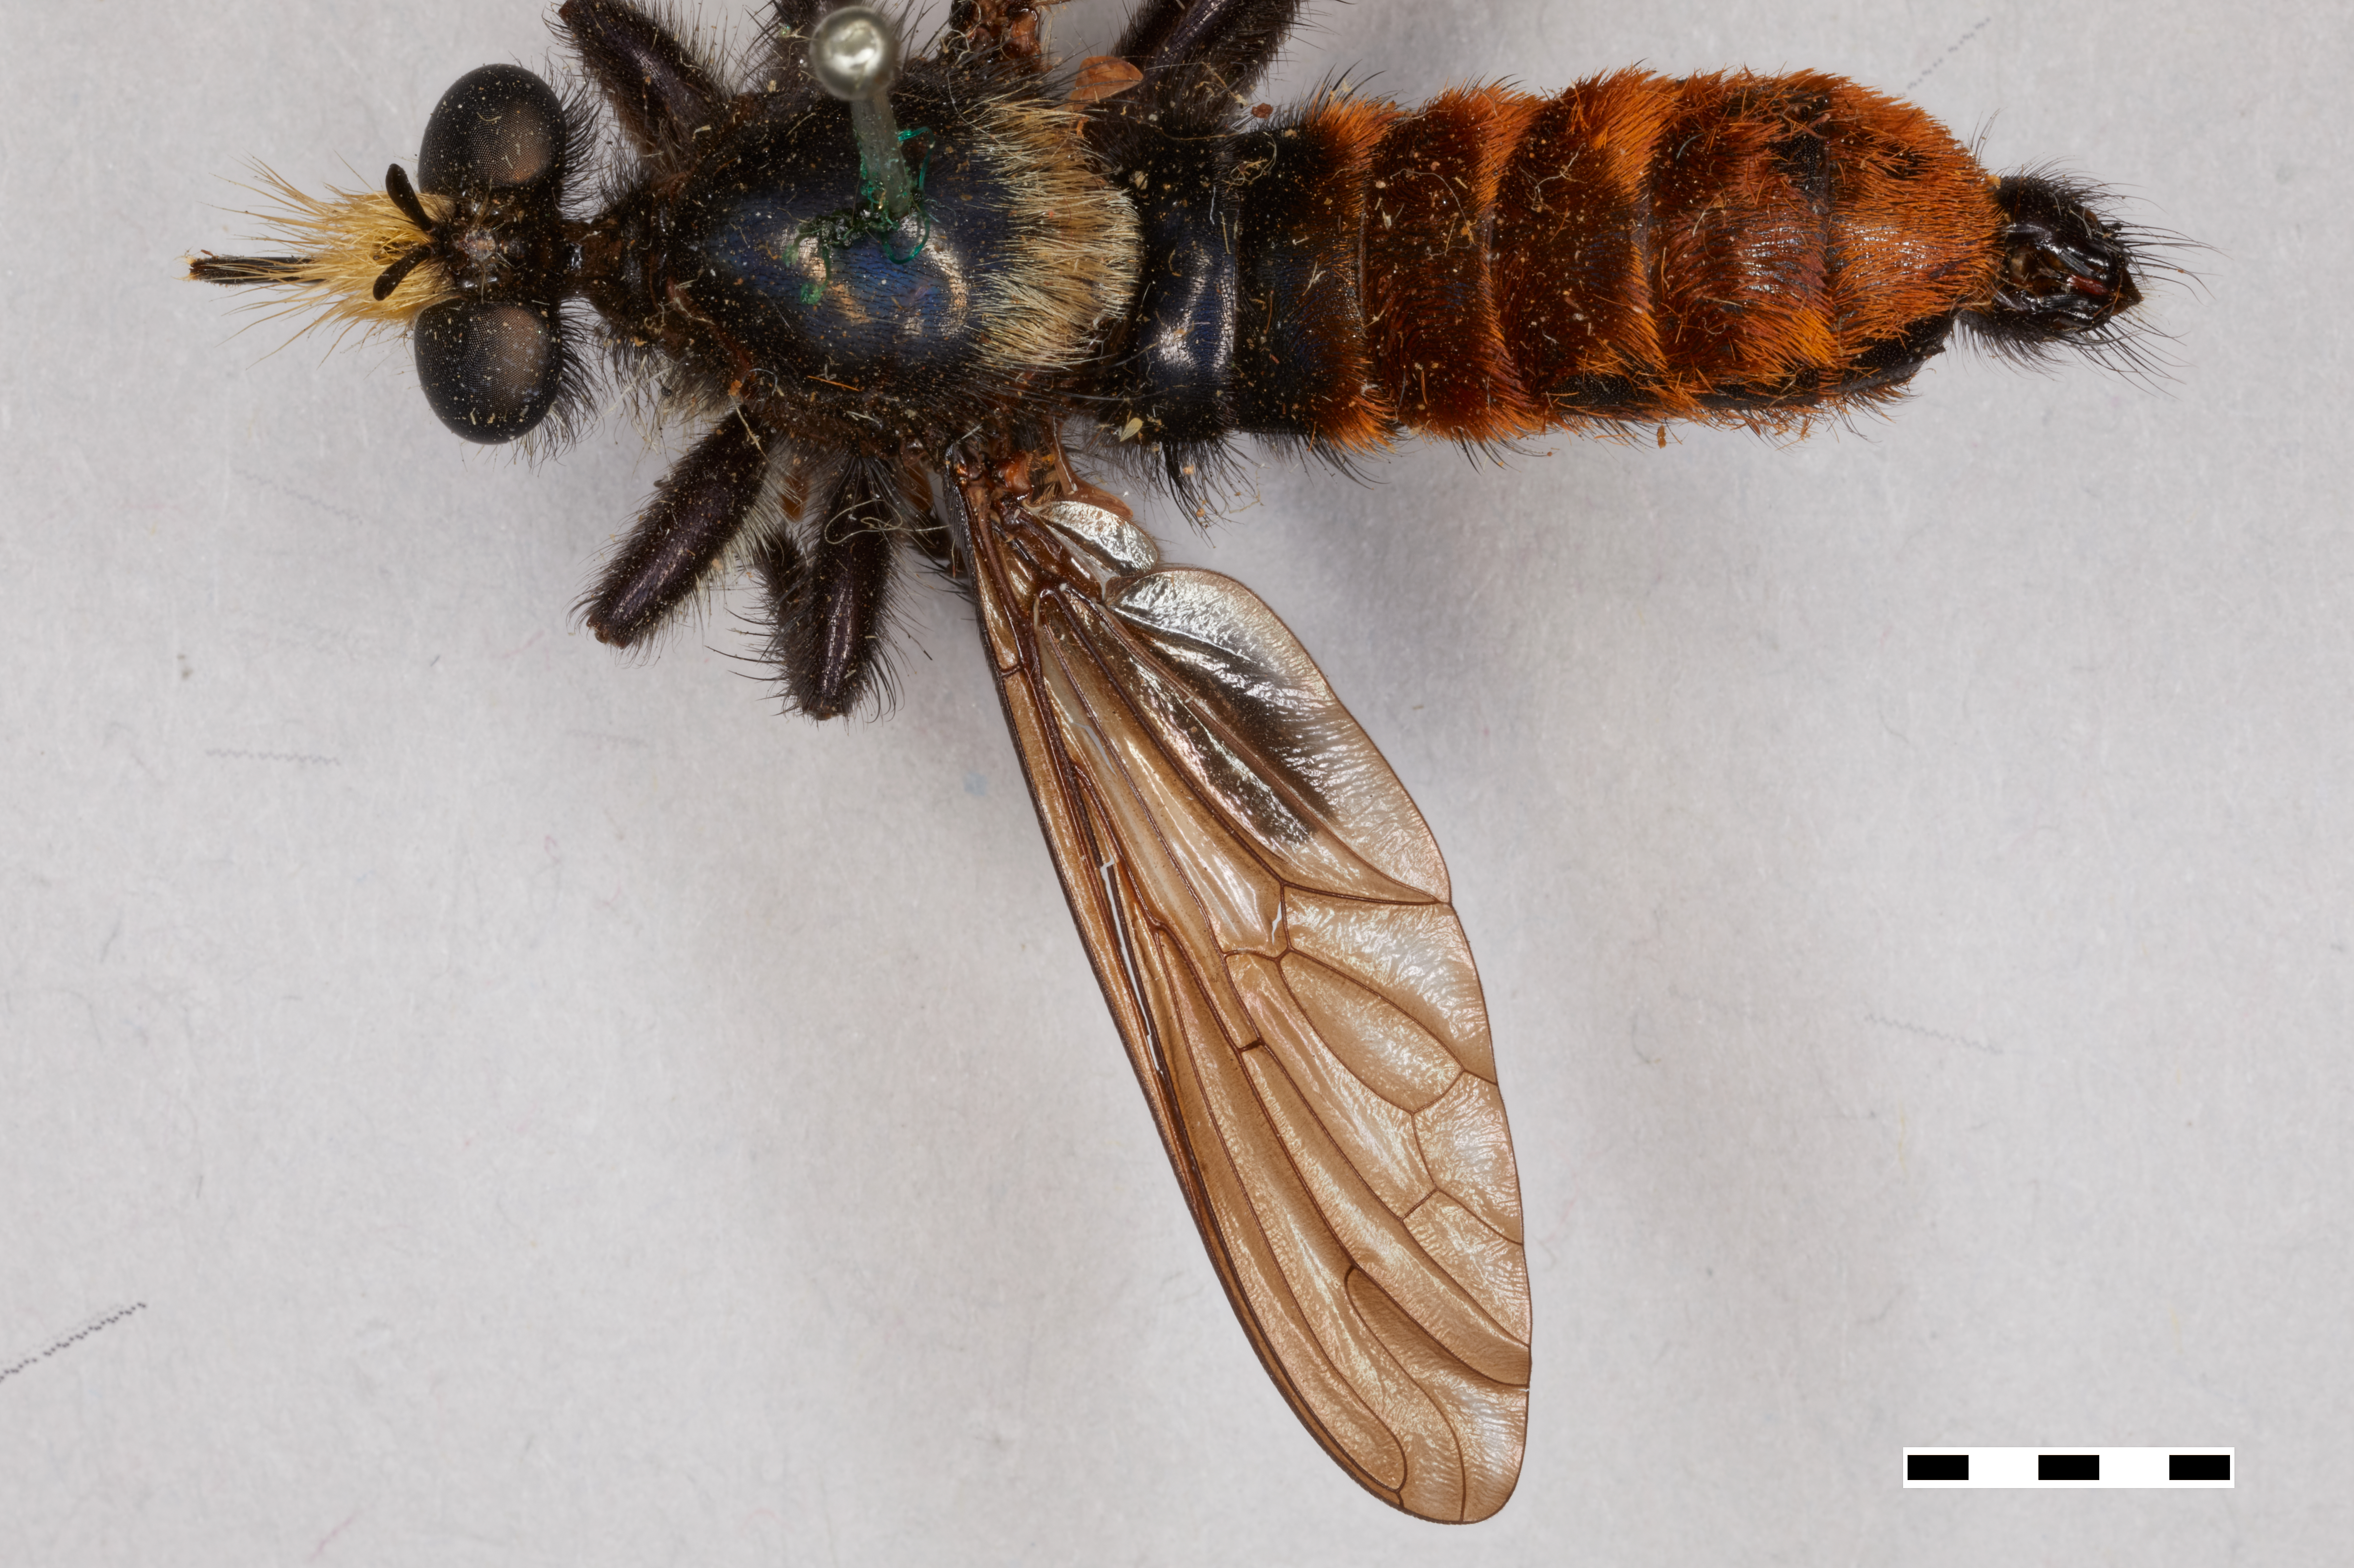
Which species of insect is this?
Laphria trux
